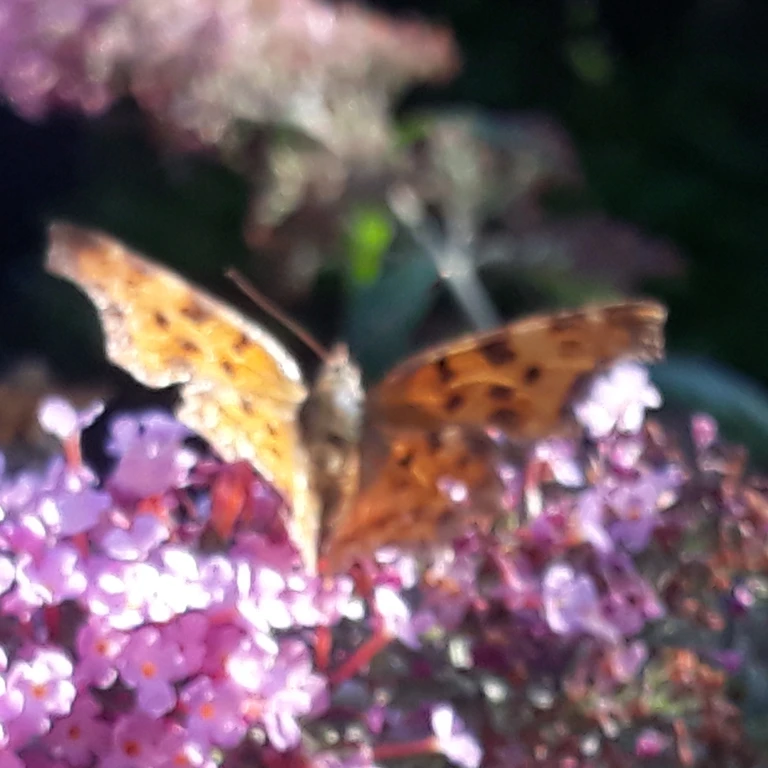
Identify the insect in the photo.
Polygonia c-album
